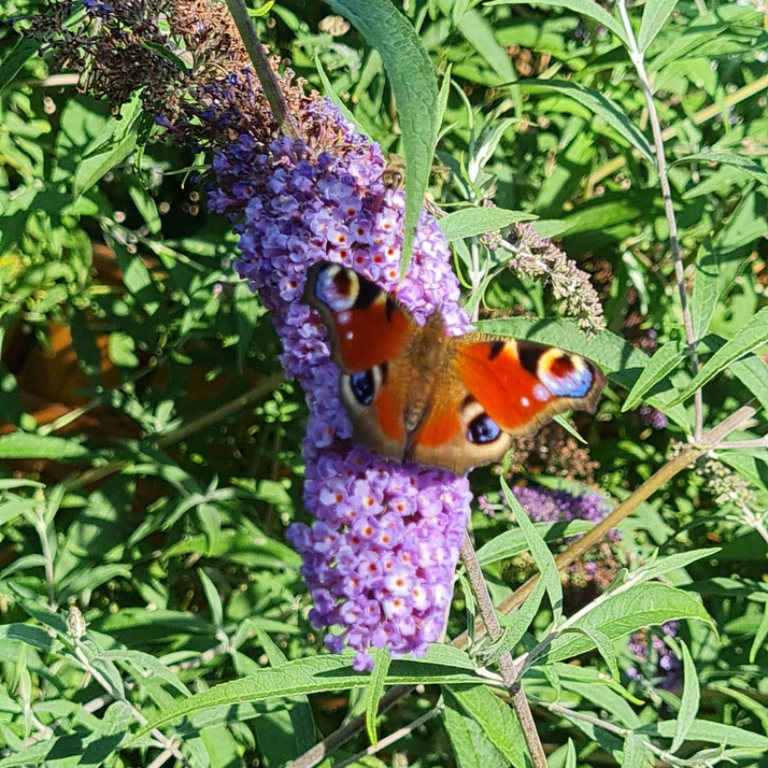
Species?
Aglais io
